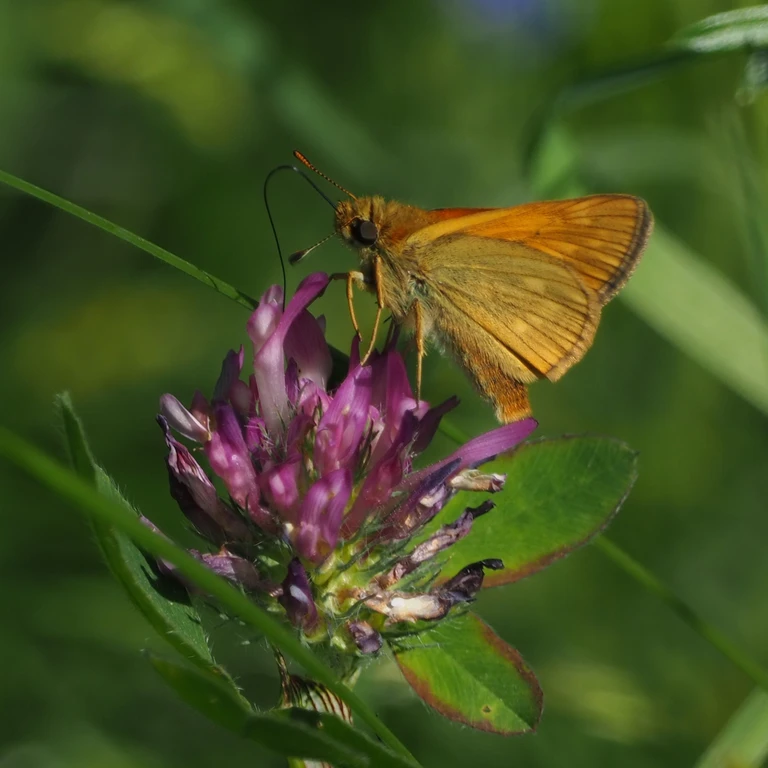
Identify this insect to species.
Ochlodes sylvanus (also Ochlodes venata)
